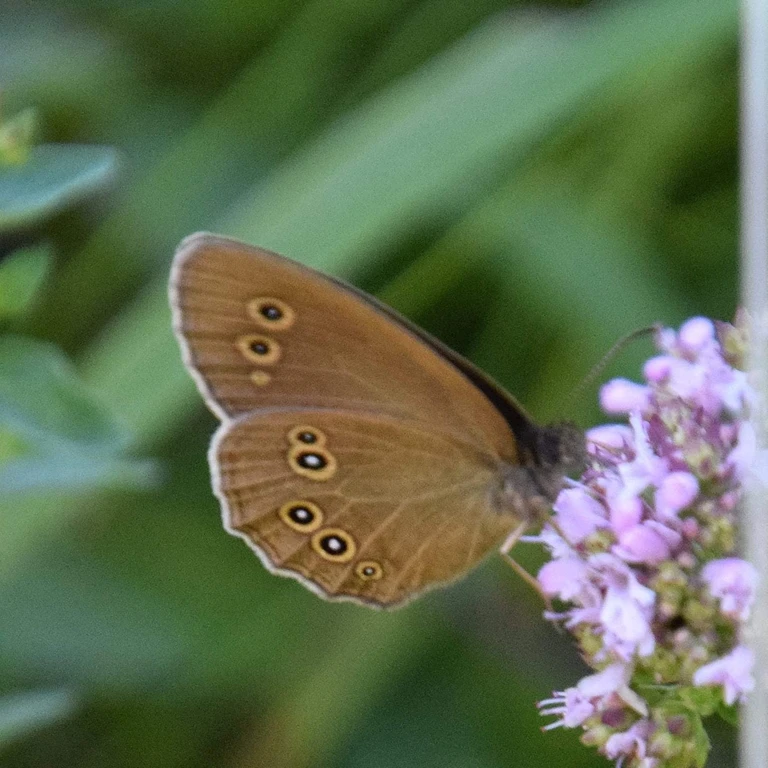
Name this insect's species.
Aphantopus hyperantus
